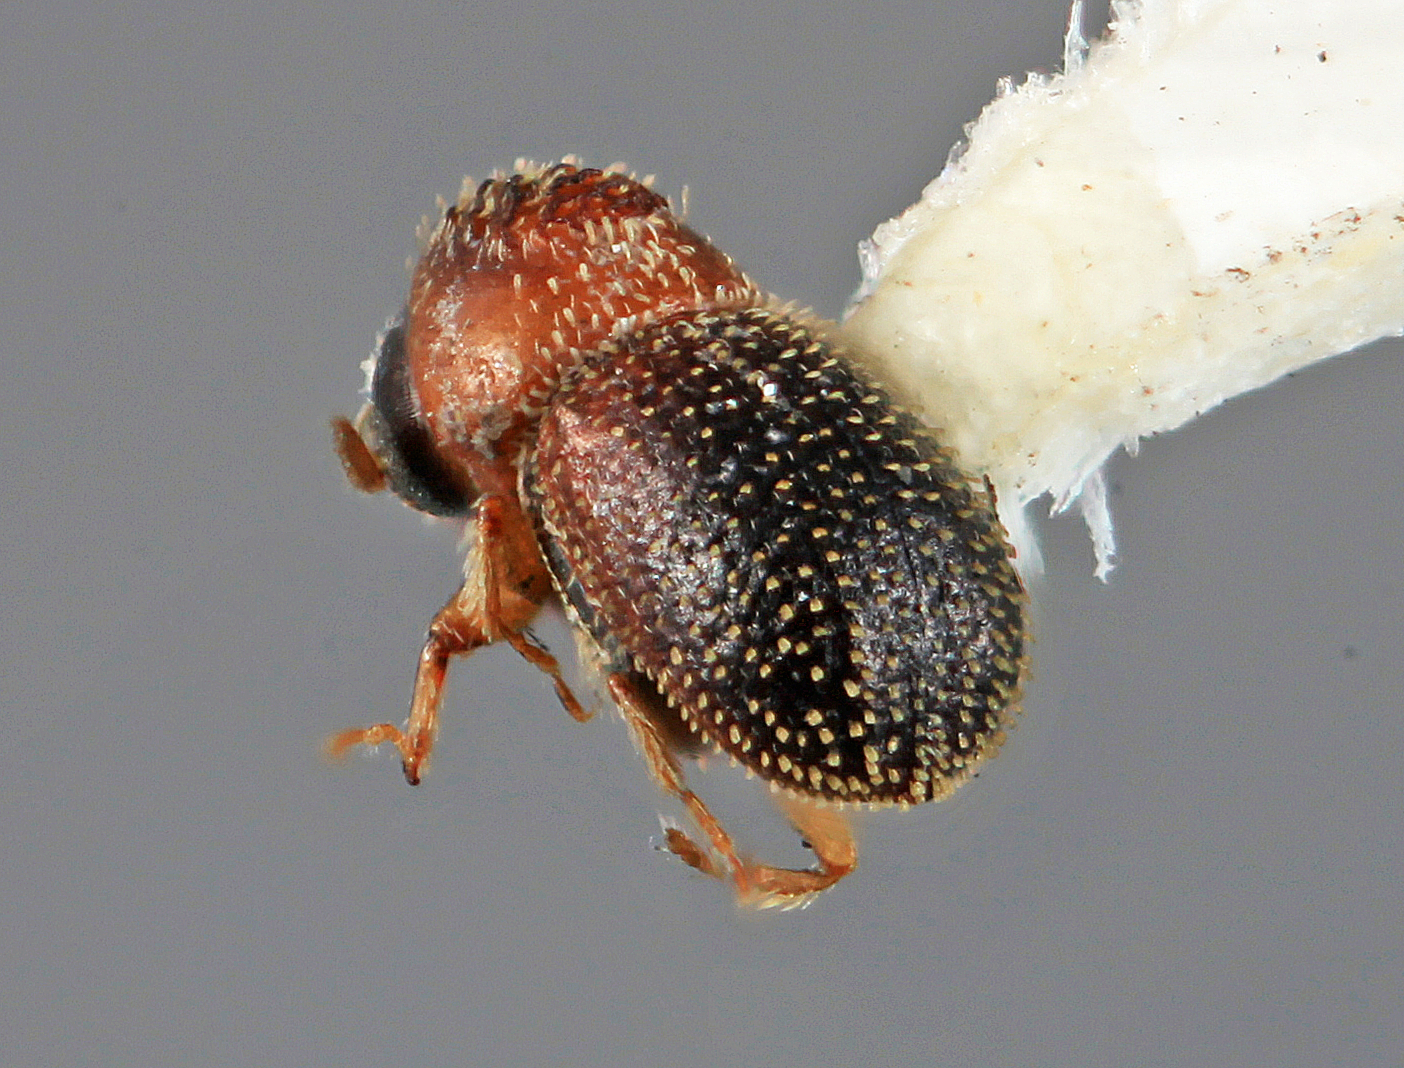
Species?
Cryptulocleptus obesus
